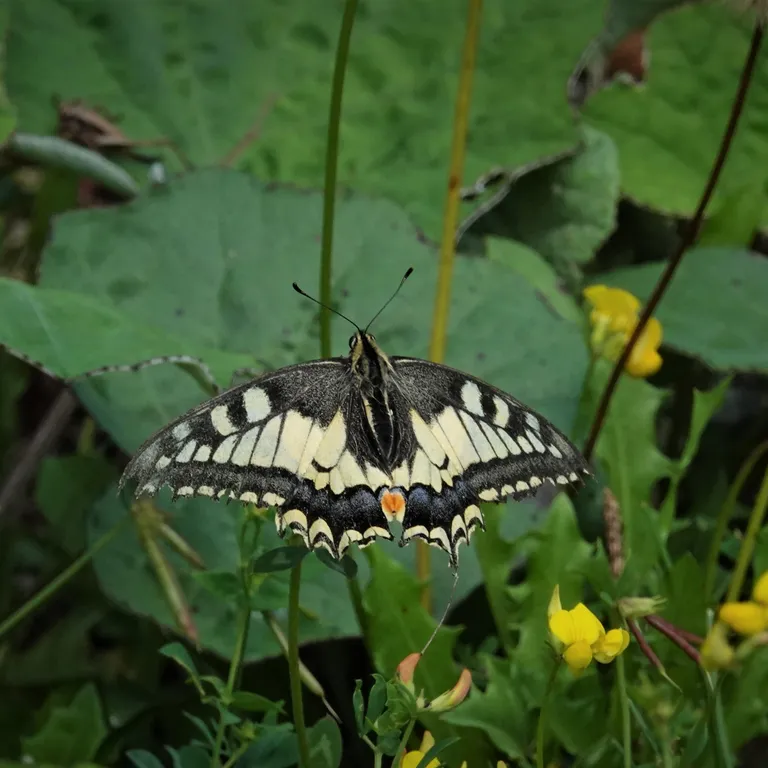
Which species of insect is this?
Papilio machaon
